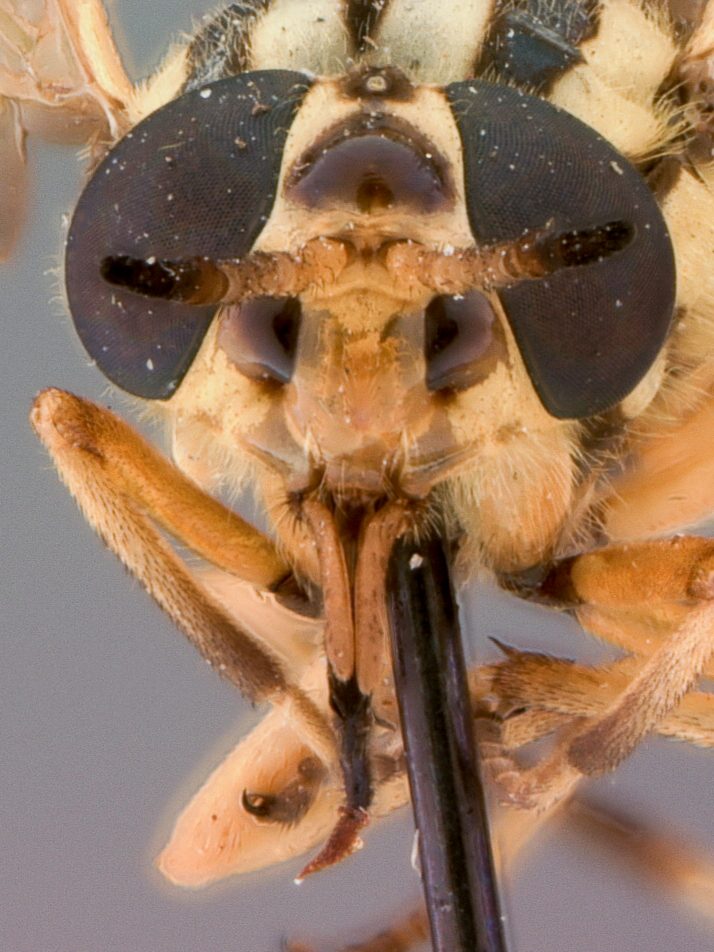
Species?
Neochrysops globosus
